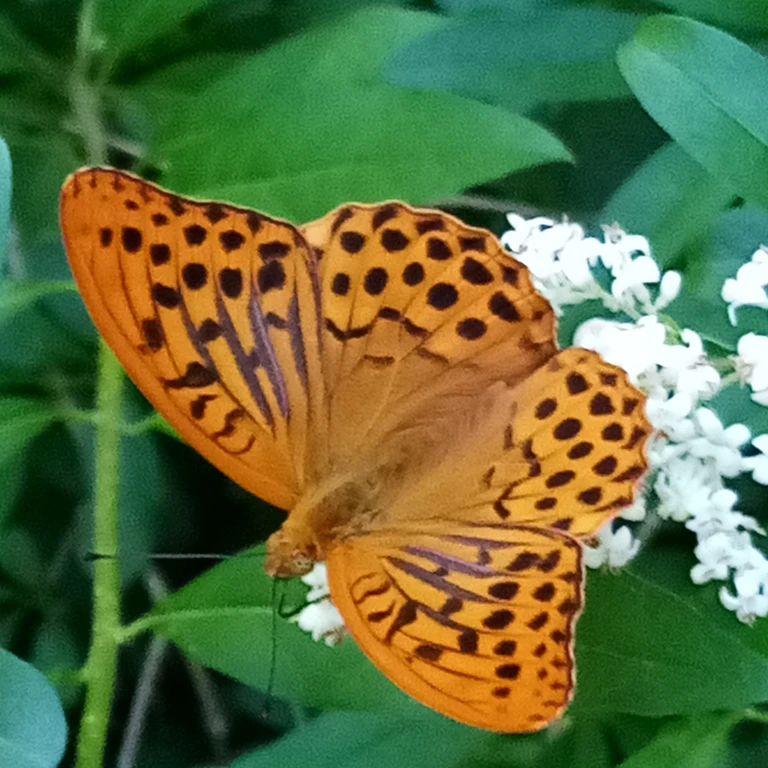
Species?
Argynnis paphia
